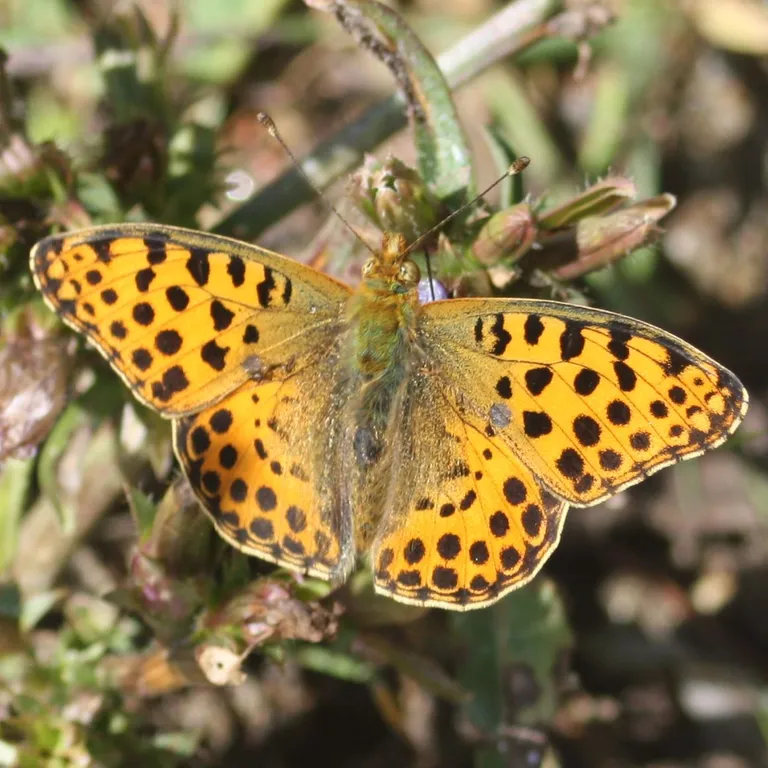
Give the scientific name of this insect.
Issoria lathonia
